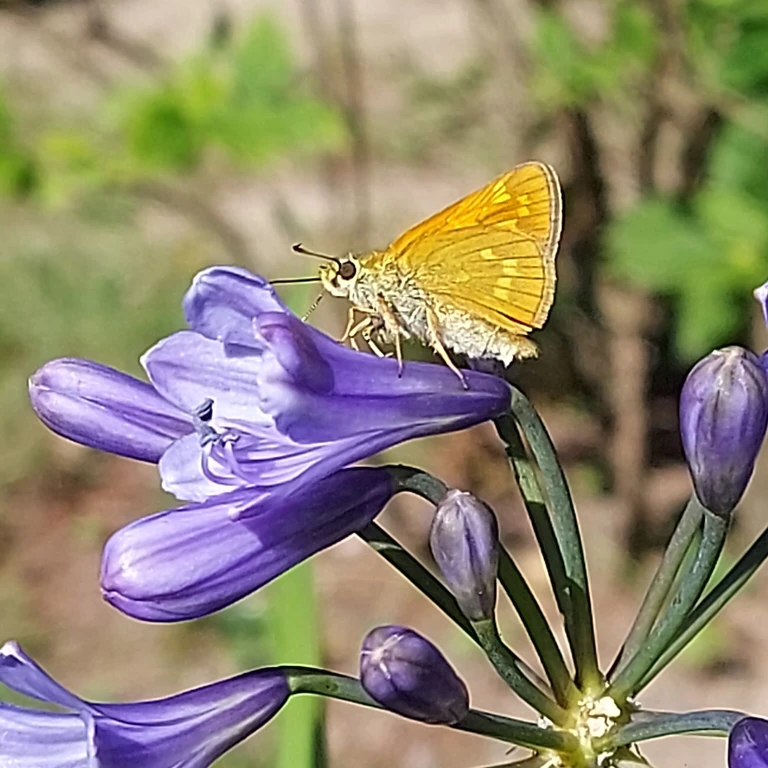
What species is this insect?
Ochlodes sylvanus (also Ochlodes venata)
